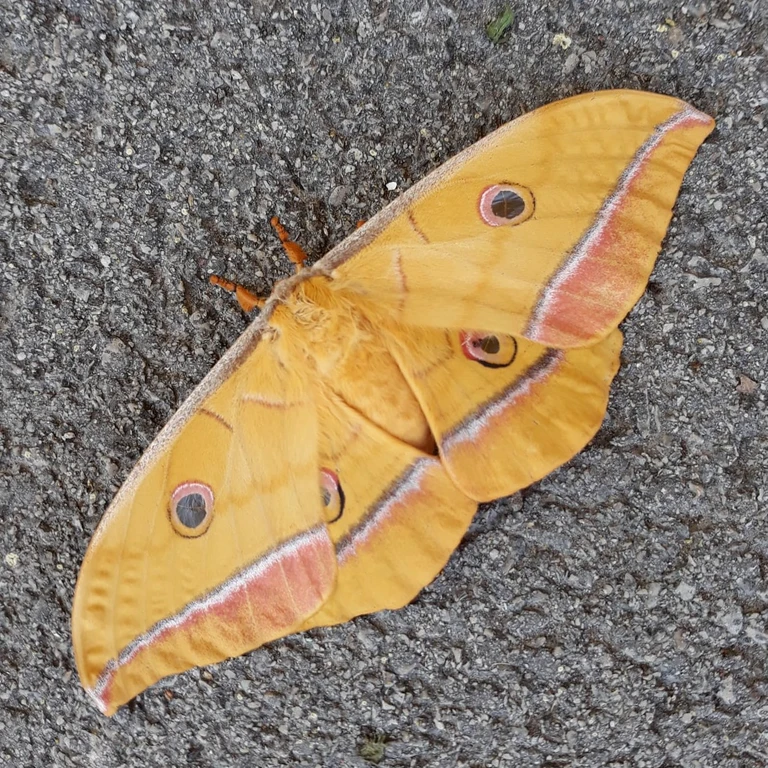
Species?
Antheraea yamamai
